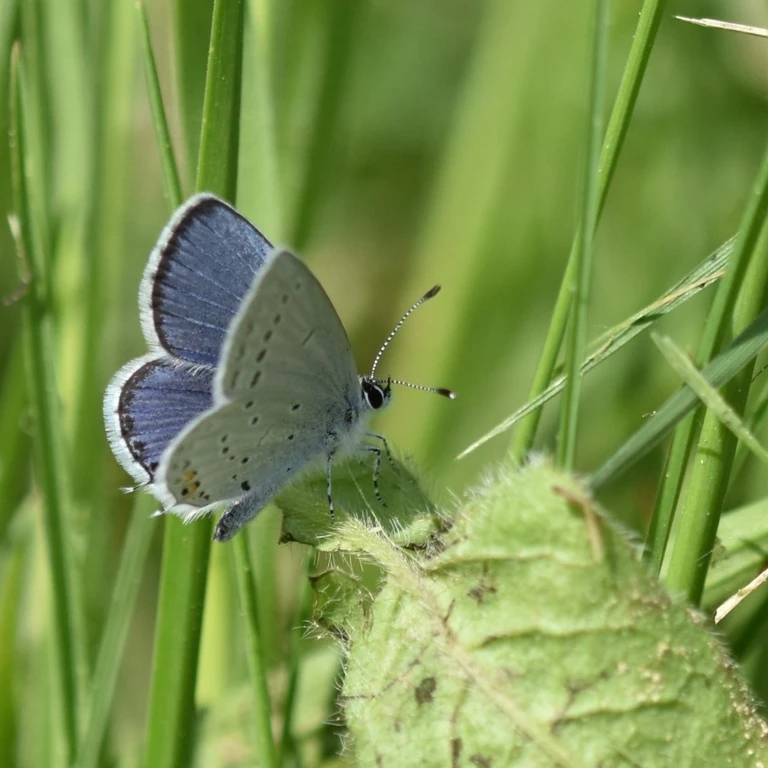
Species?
Cupido argiades (also Elkalyce argiades)
